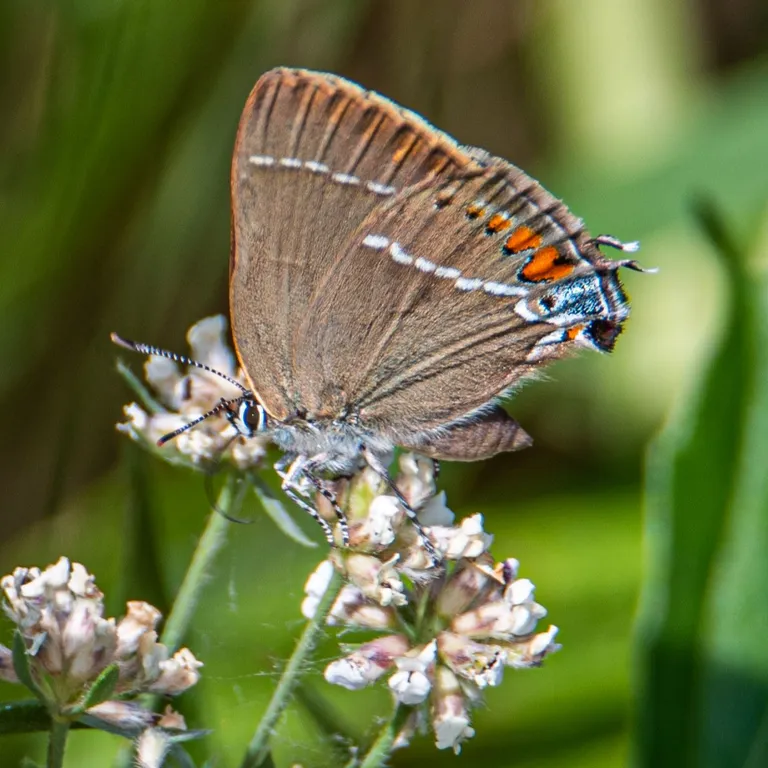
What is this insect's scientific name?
Satyrium spini (also Tuttiola spini)
